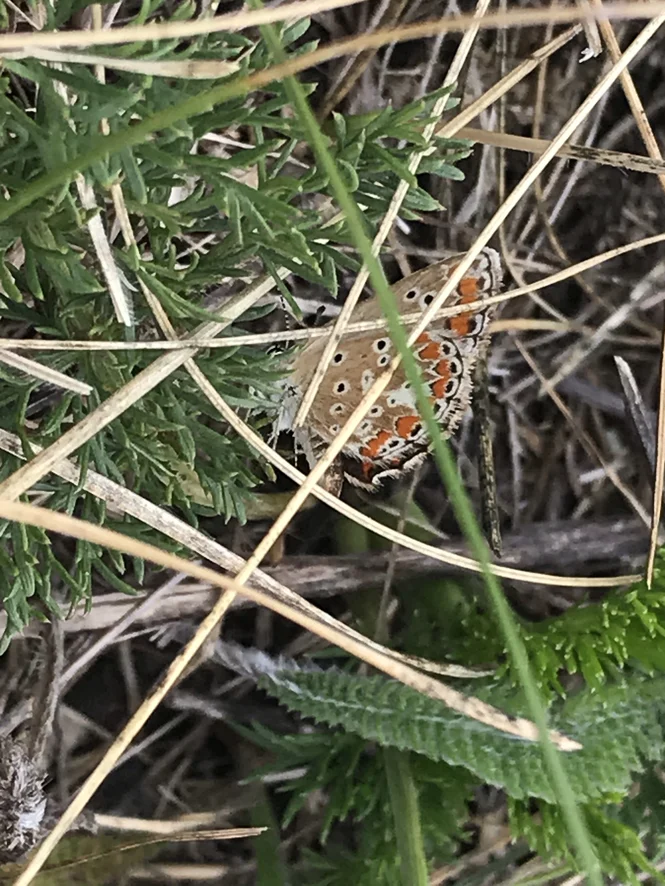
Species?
Aricia agestis/artaxerxes
